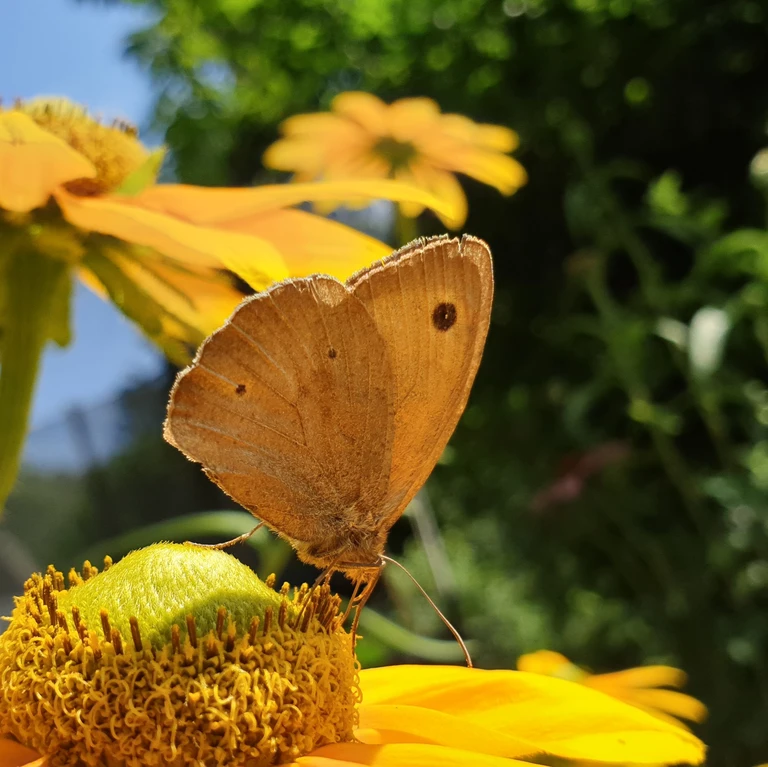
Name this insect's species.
Maniola jurtina
